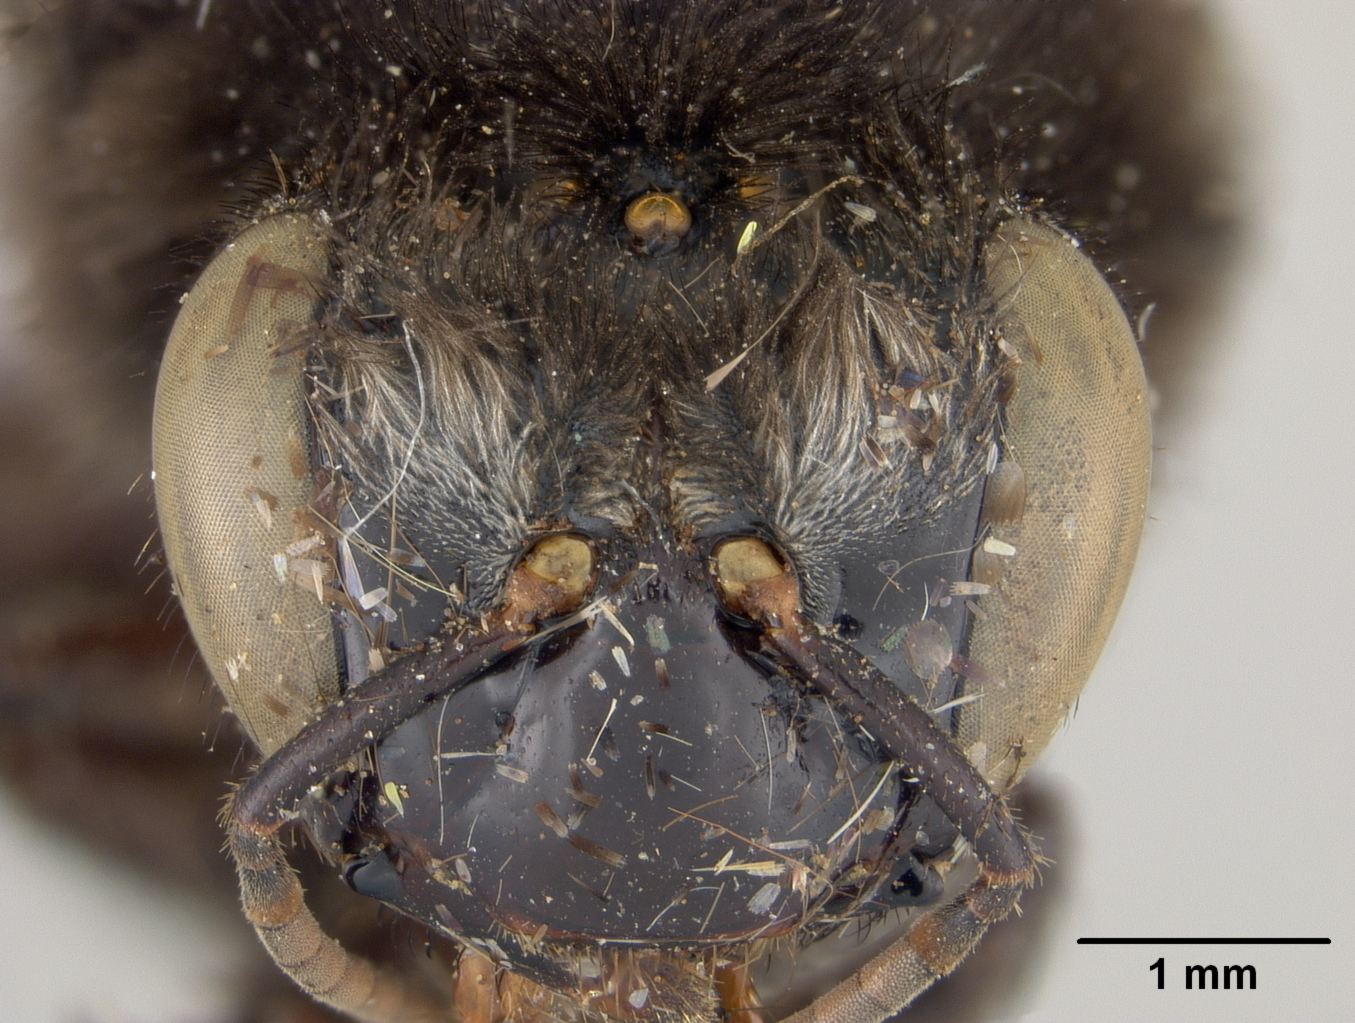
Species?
Melipona anthidioides
